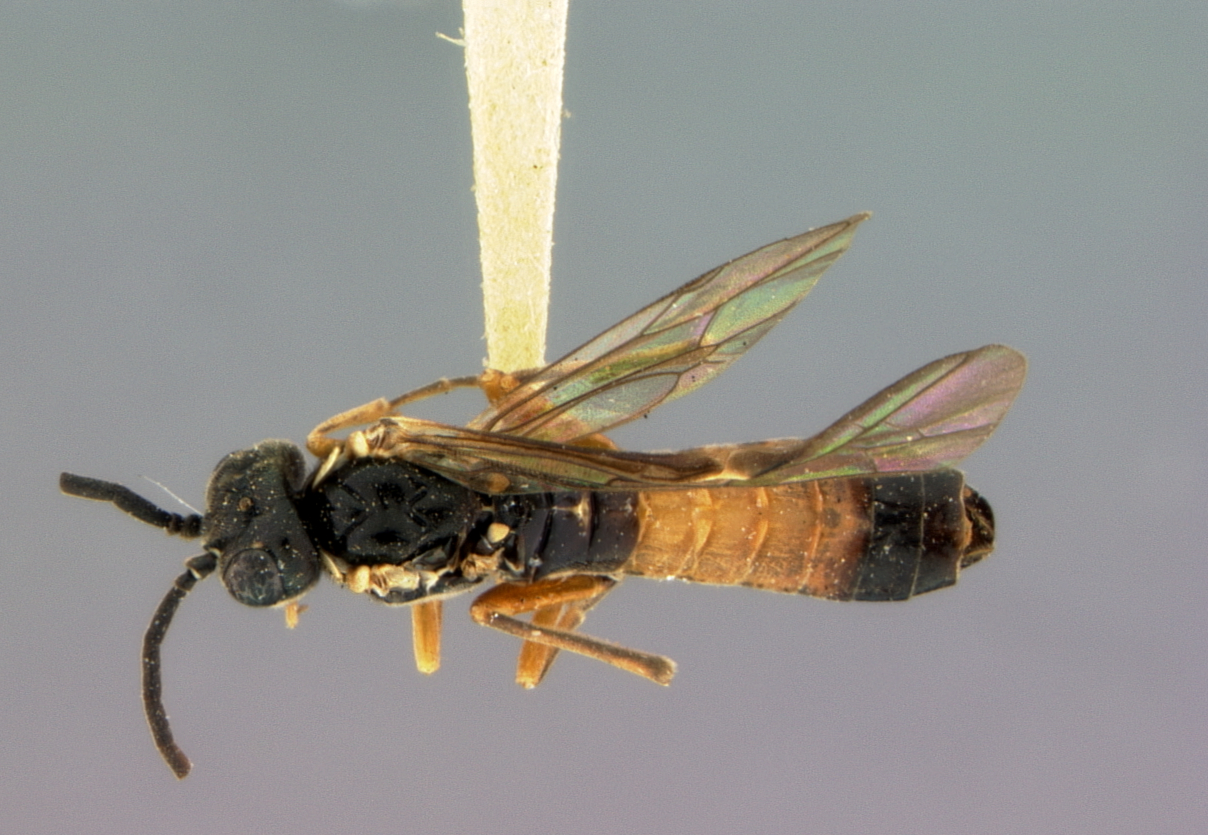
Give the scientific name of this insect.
Taxonus lenis
